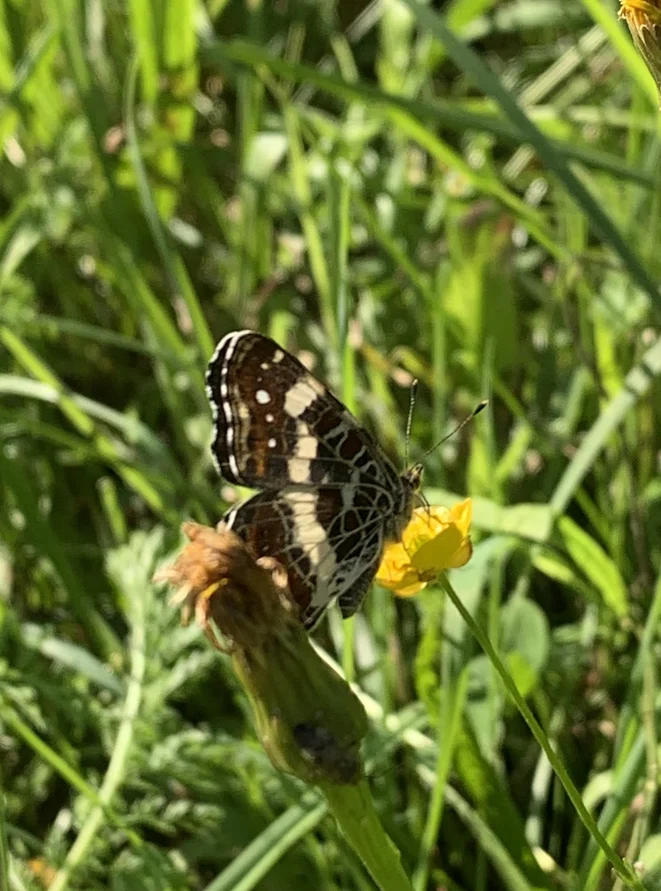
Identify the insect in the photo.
Araschnia levana
